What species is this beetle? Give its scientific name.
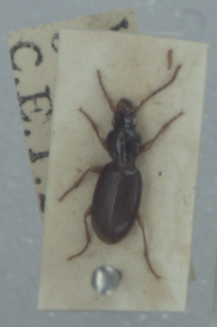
Stomis pumicatus
